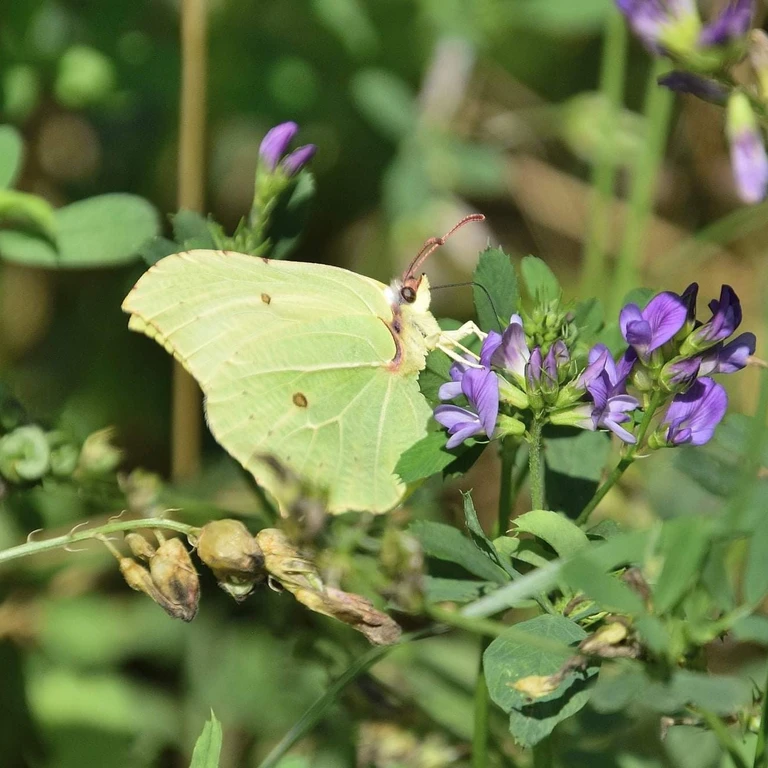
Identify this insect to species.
Gonepteryx rhamni
